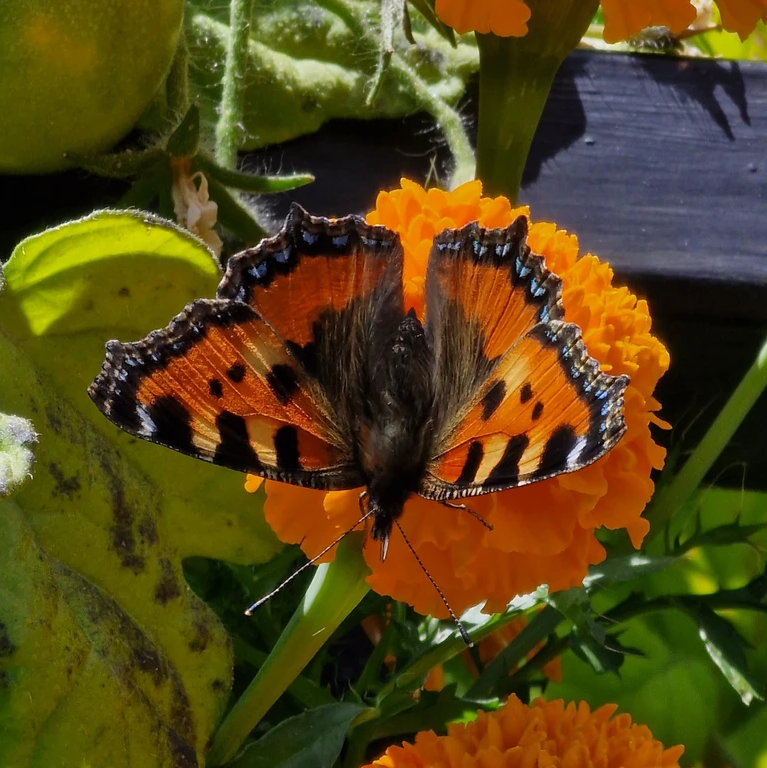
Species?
Aglais urticae
